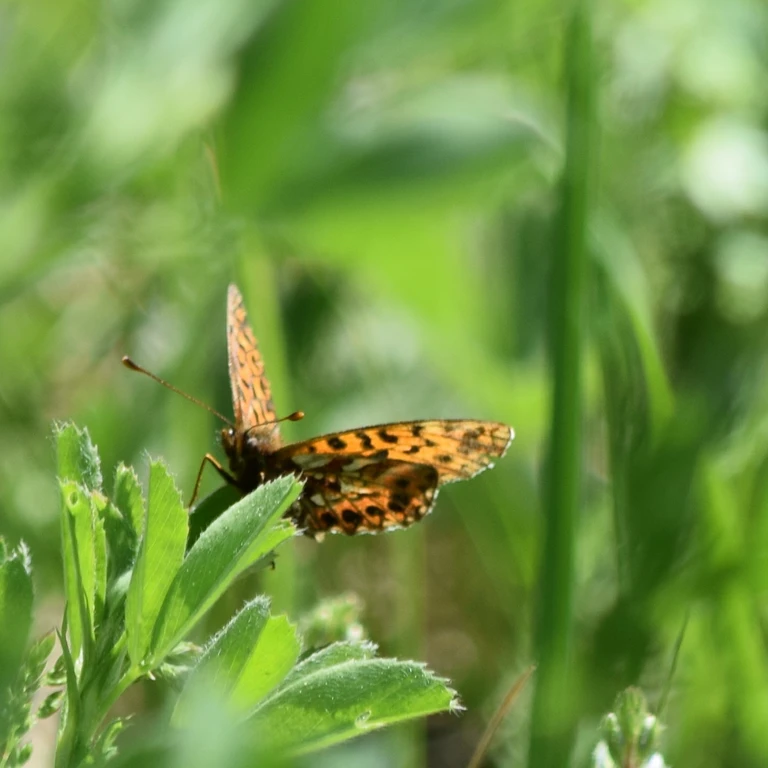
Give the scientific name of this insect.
Boloria dia
